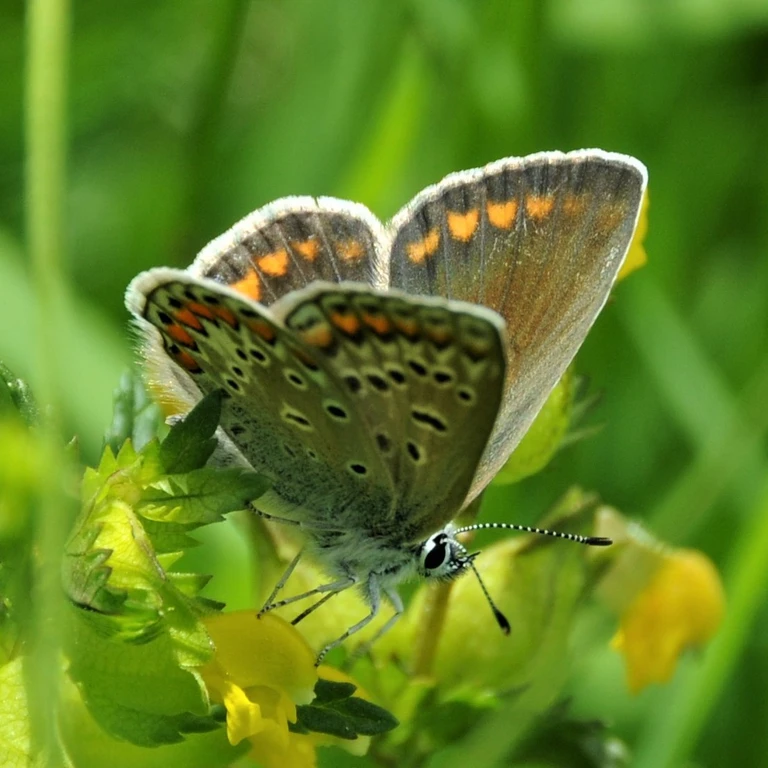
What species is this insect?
Polyommatus icarus
